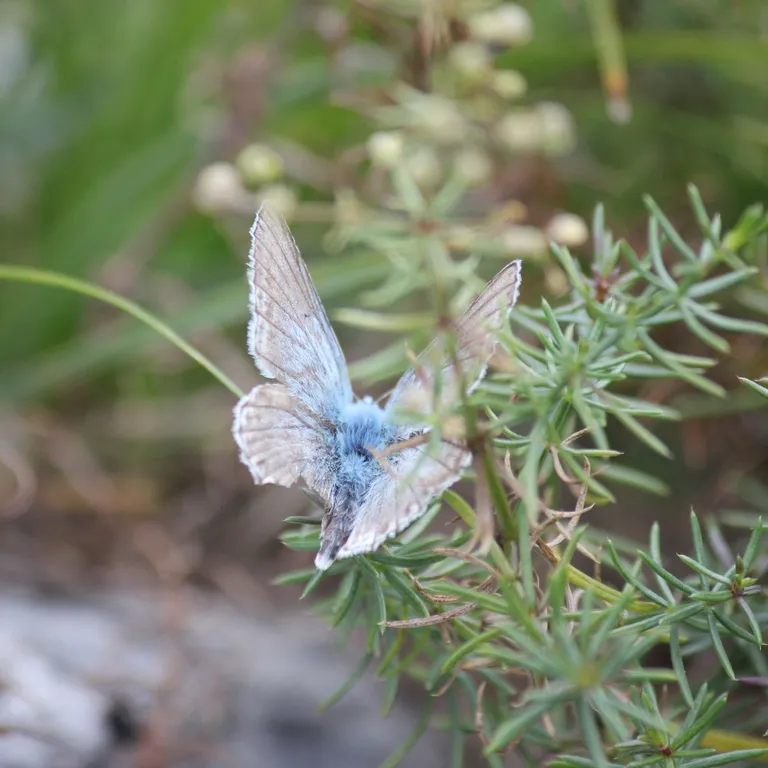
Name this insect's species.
Lysandra coridon
